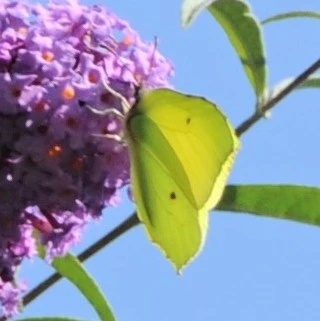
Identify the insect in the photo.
Gonepteryx rhamni
